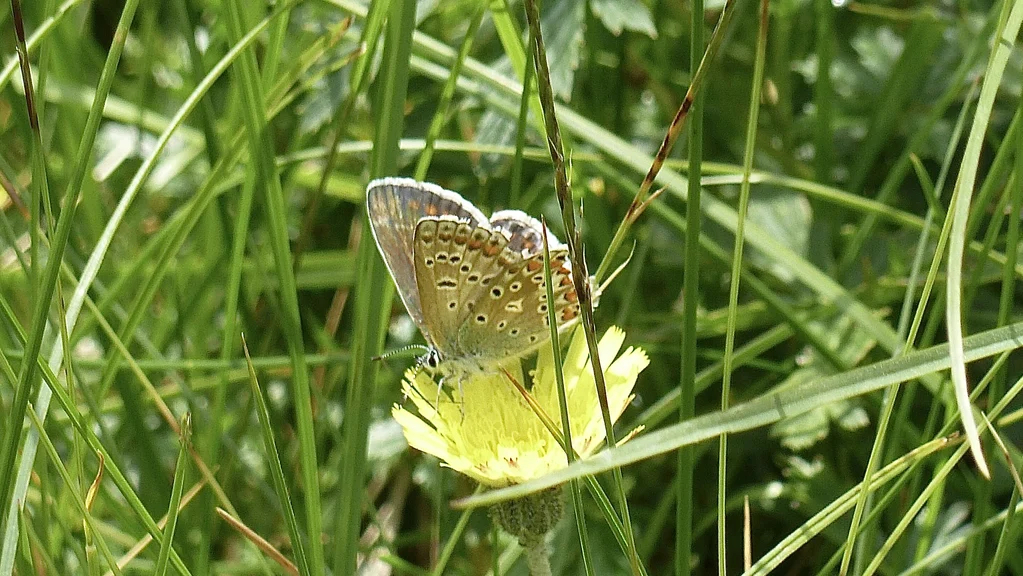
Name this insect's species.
Polyommatus icarus
